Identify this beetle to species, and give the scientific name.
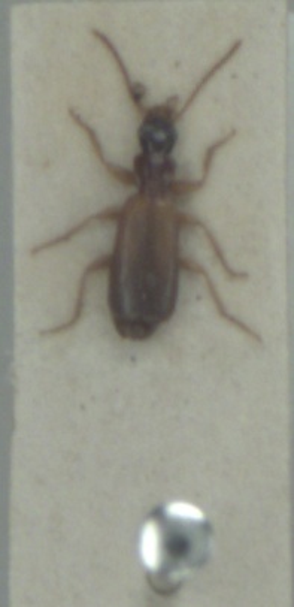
Paradromius linearis
